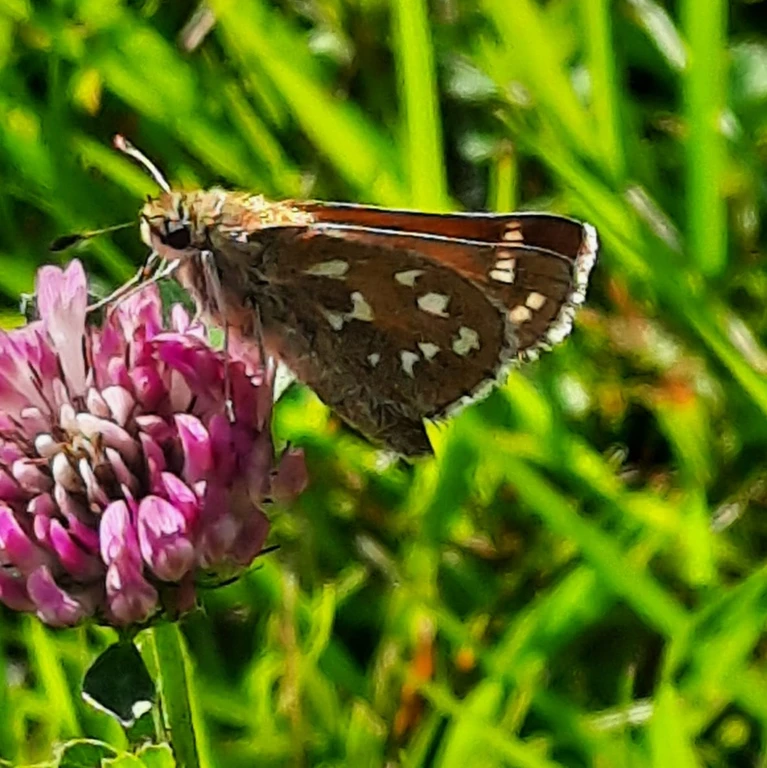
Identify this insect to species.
Hesperia comma
